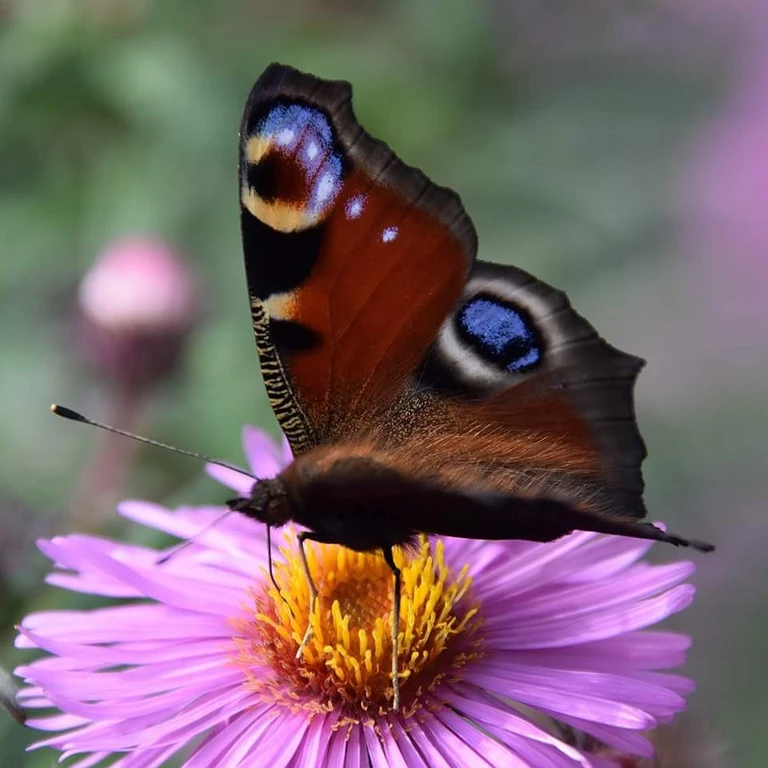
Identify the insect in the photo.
Aglais io
